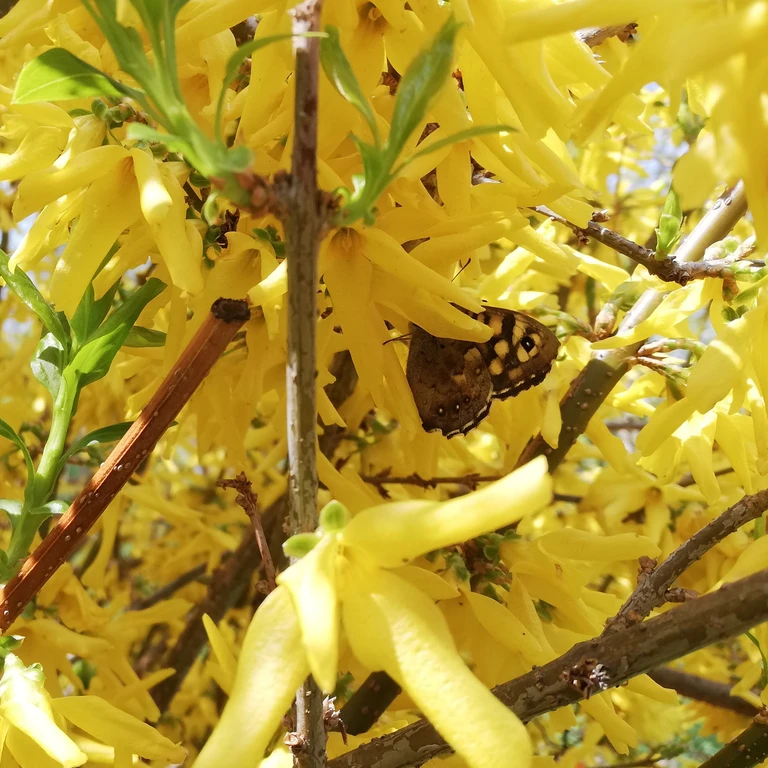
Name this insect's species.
Pararge aegeria
